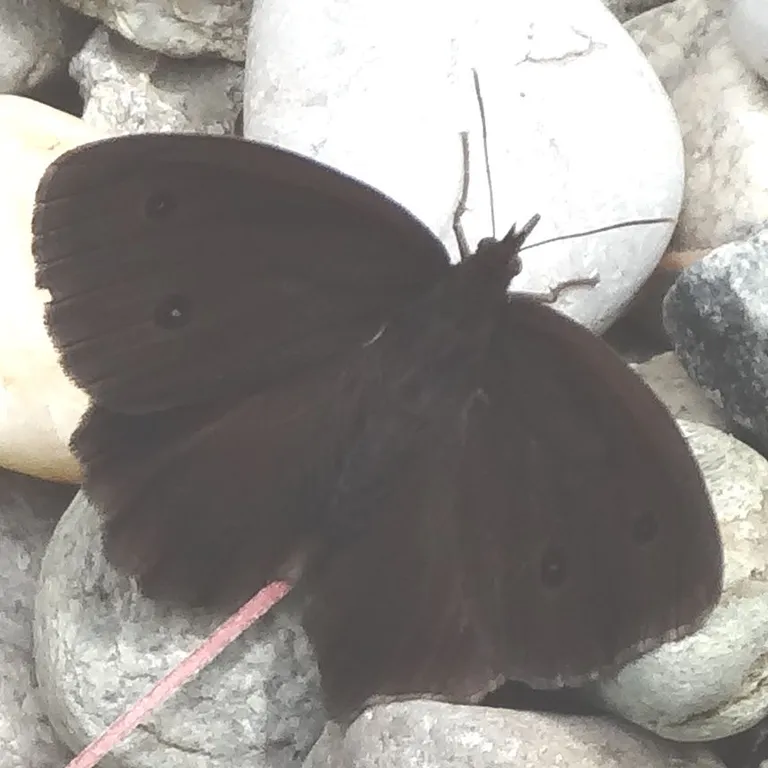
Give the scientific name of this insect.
Minois dryas
